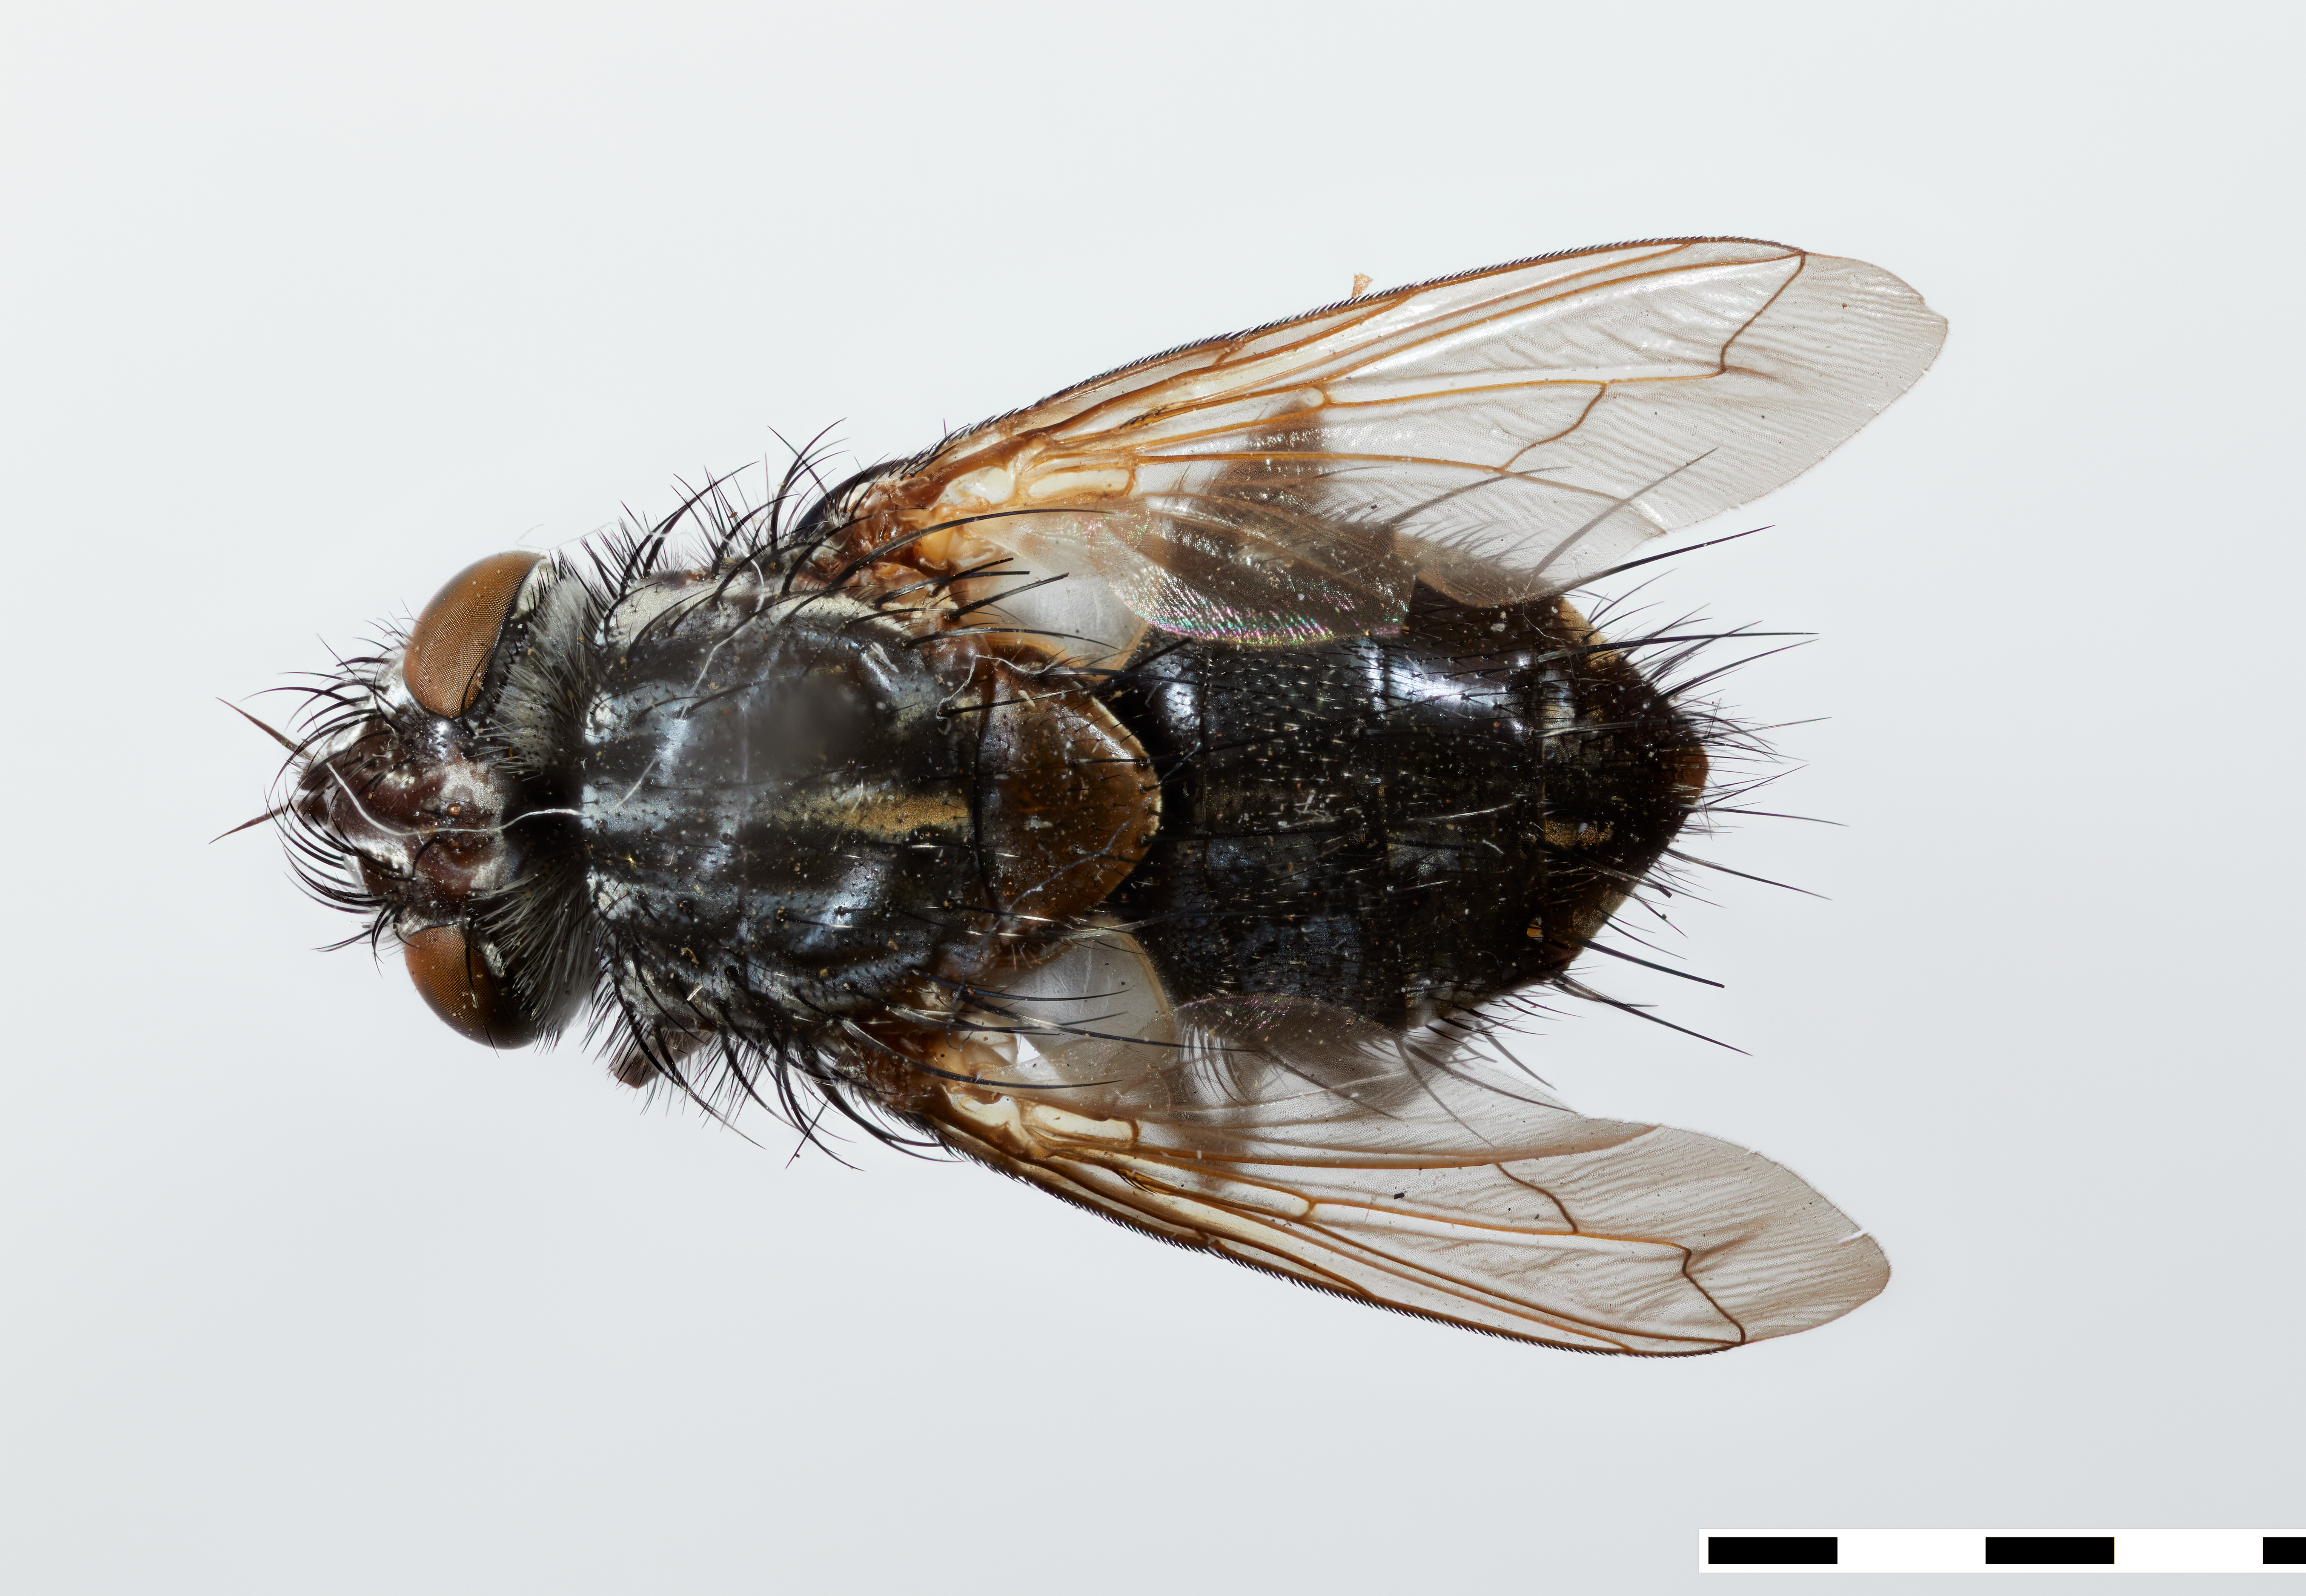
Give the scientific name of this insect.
Chaetocnephalia alpina
